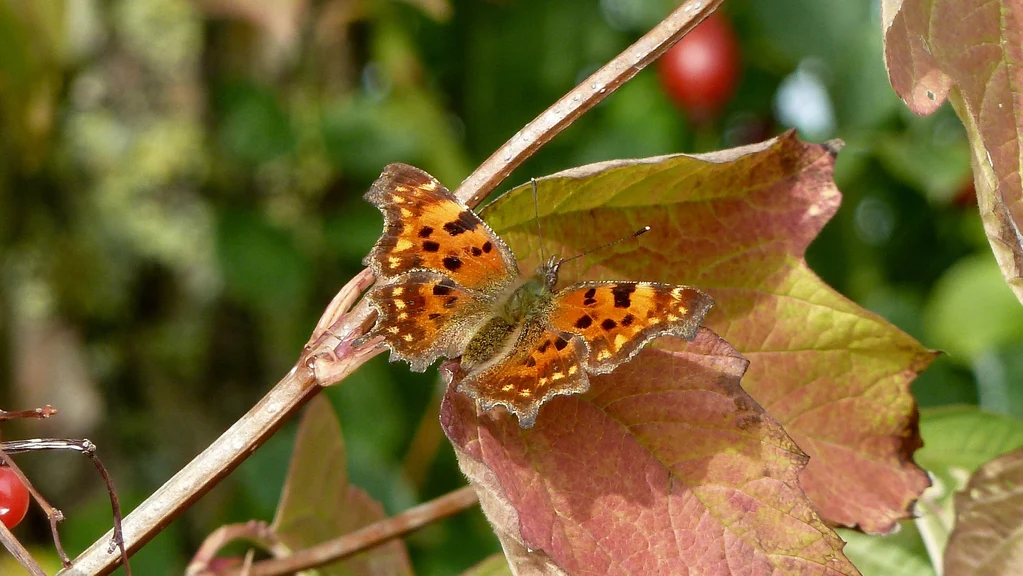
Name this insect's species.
Polygonia c-album
